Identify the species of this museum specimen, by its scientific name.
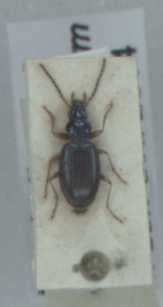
Bembidion monticola
